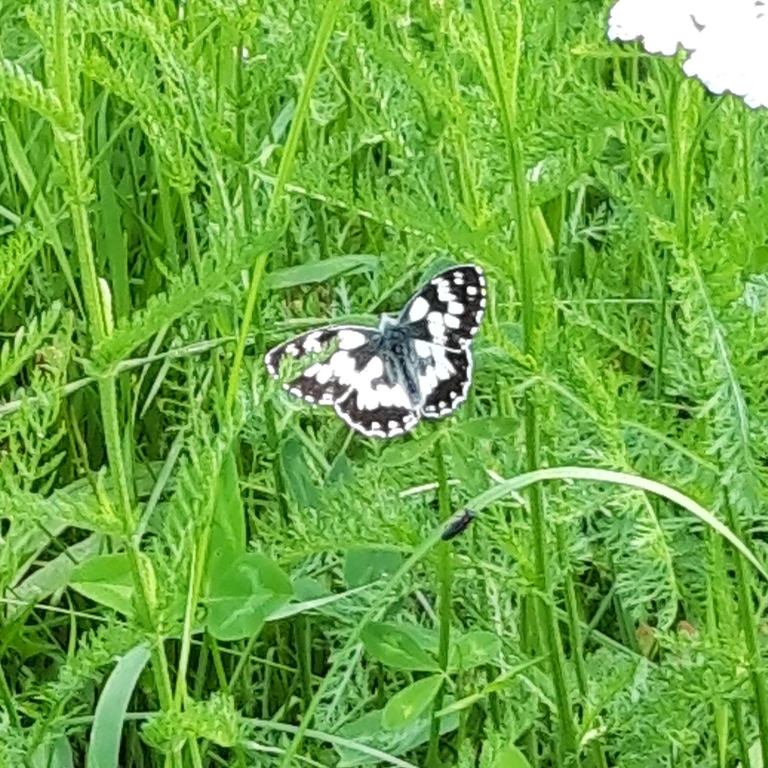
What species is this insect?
Melanargia galathea
